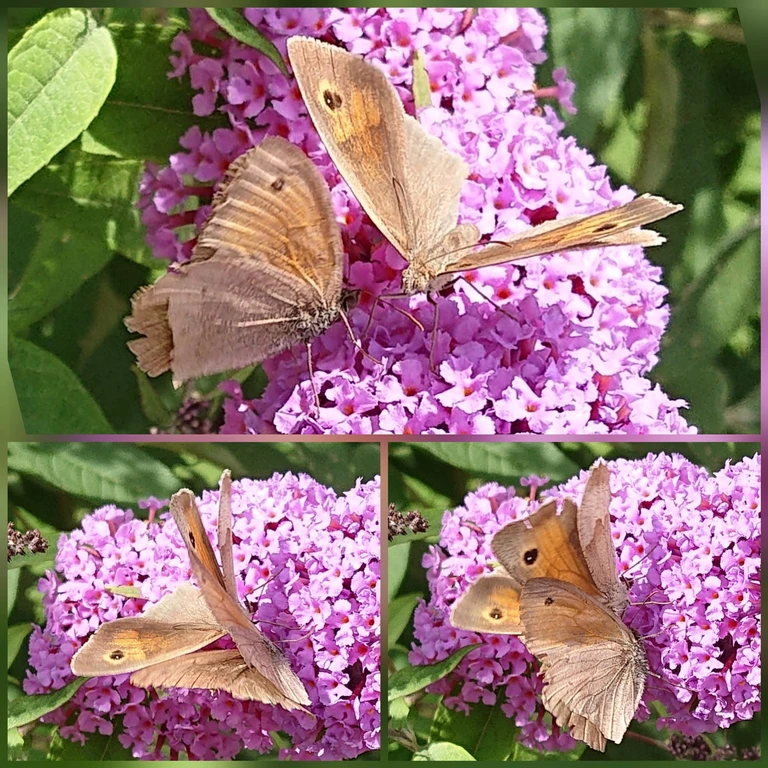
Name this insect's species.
Maniola jurtina
